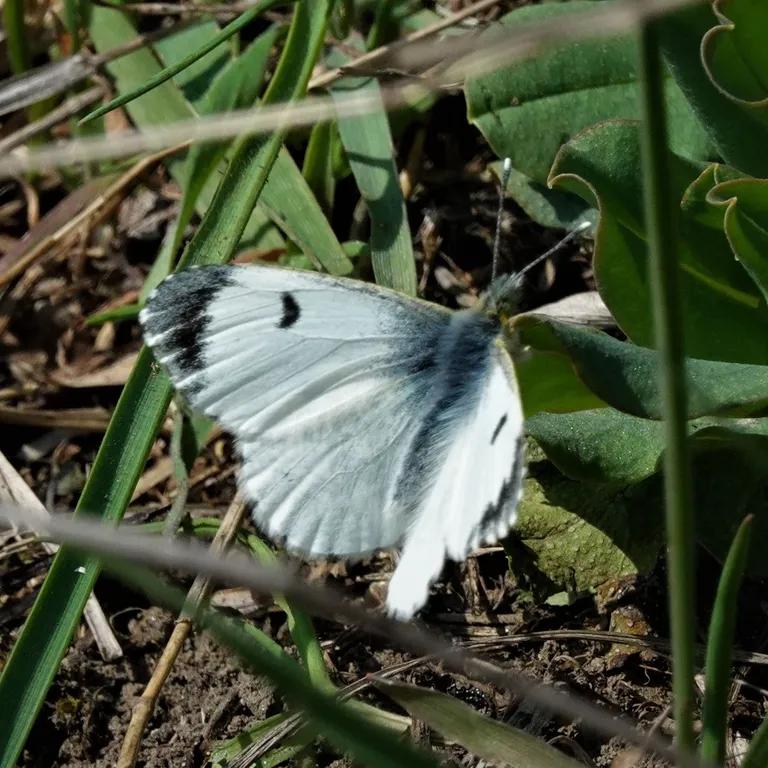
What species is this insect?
Anthocharis cardamines
